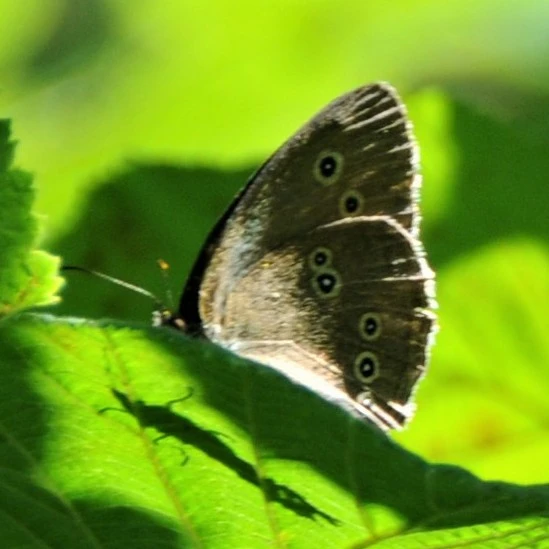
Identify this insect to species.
Aphantopus hyperantus
